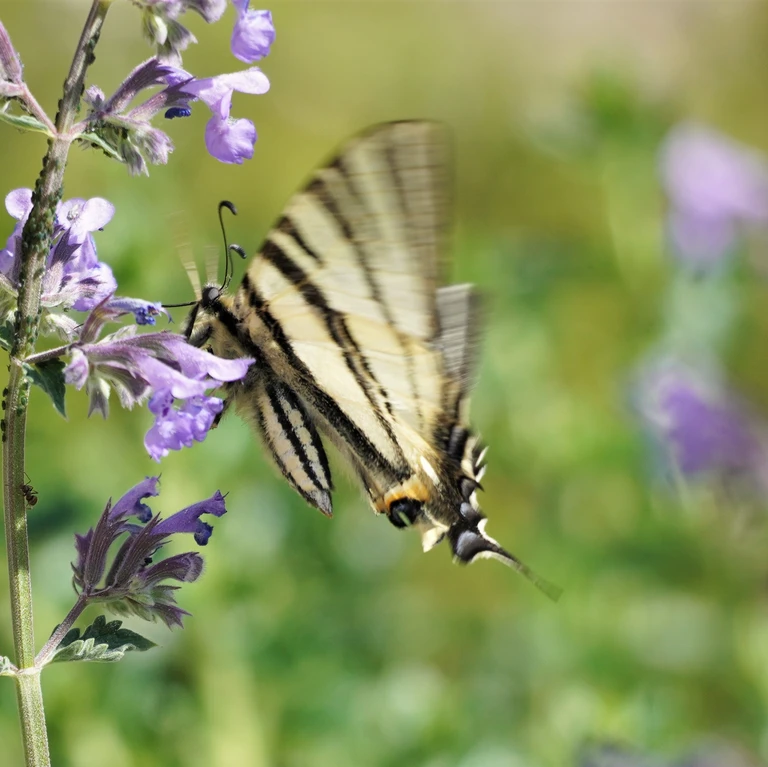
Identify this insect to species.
Iphiclides podalirius
